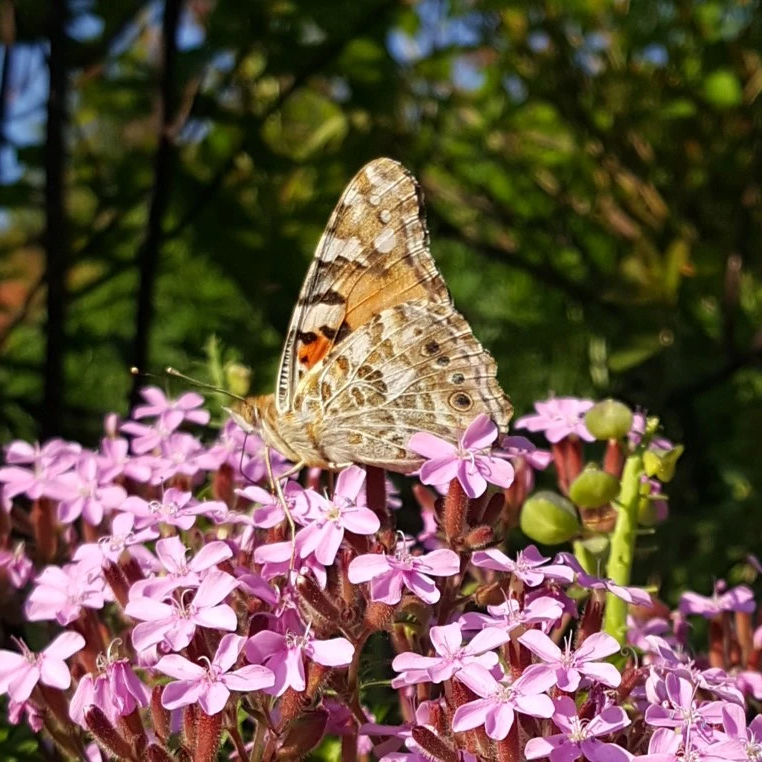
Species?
Vanessa cardui
